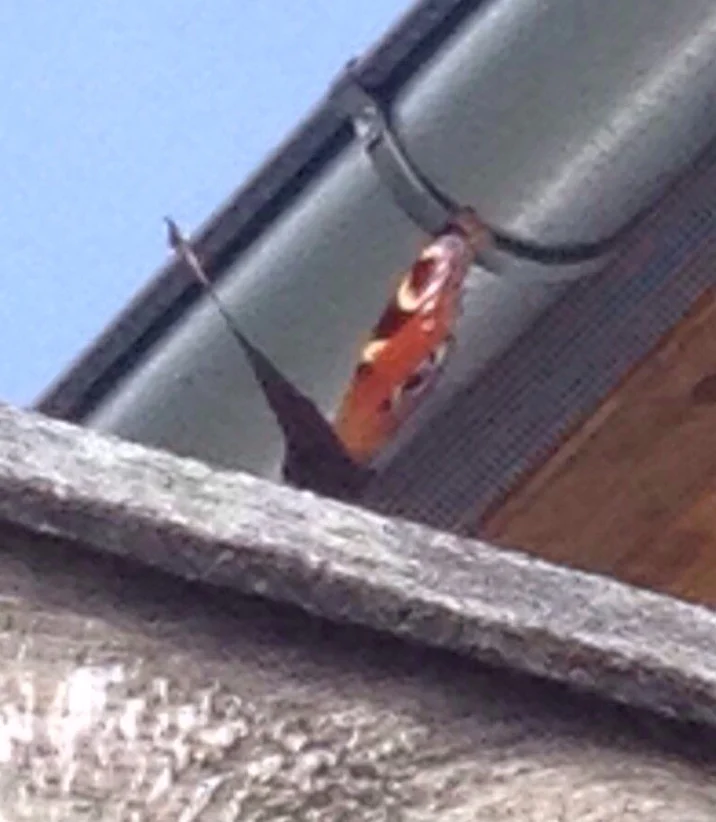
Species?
Aglais io
